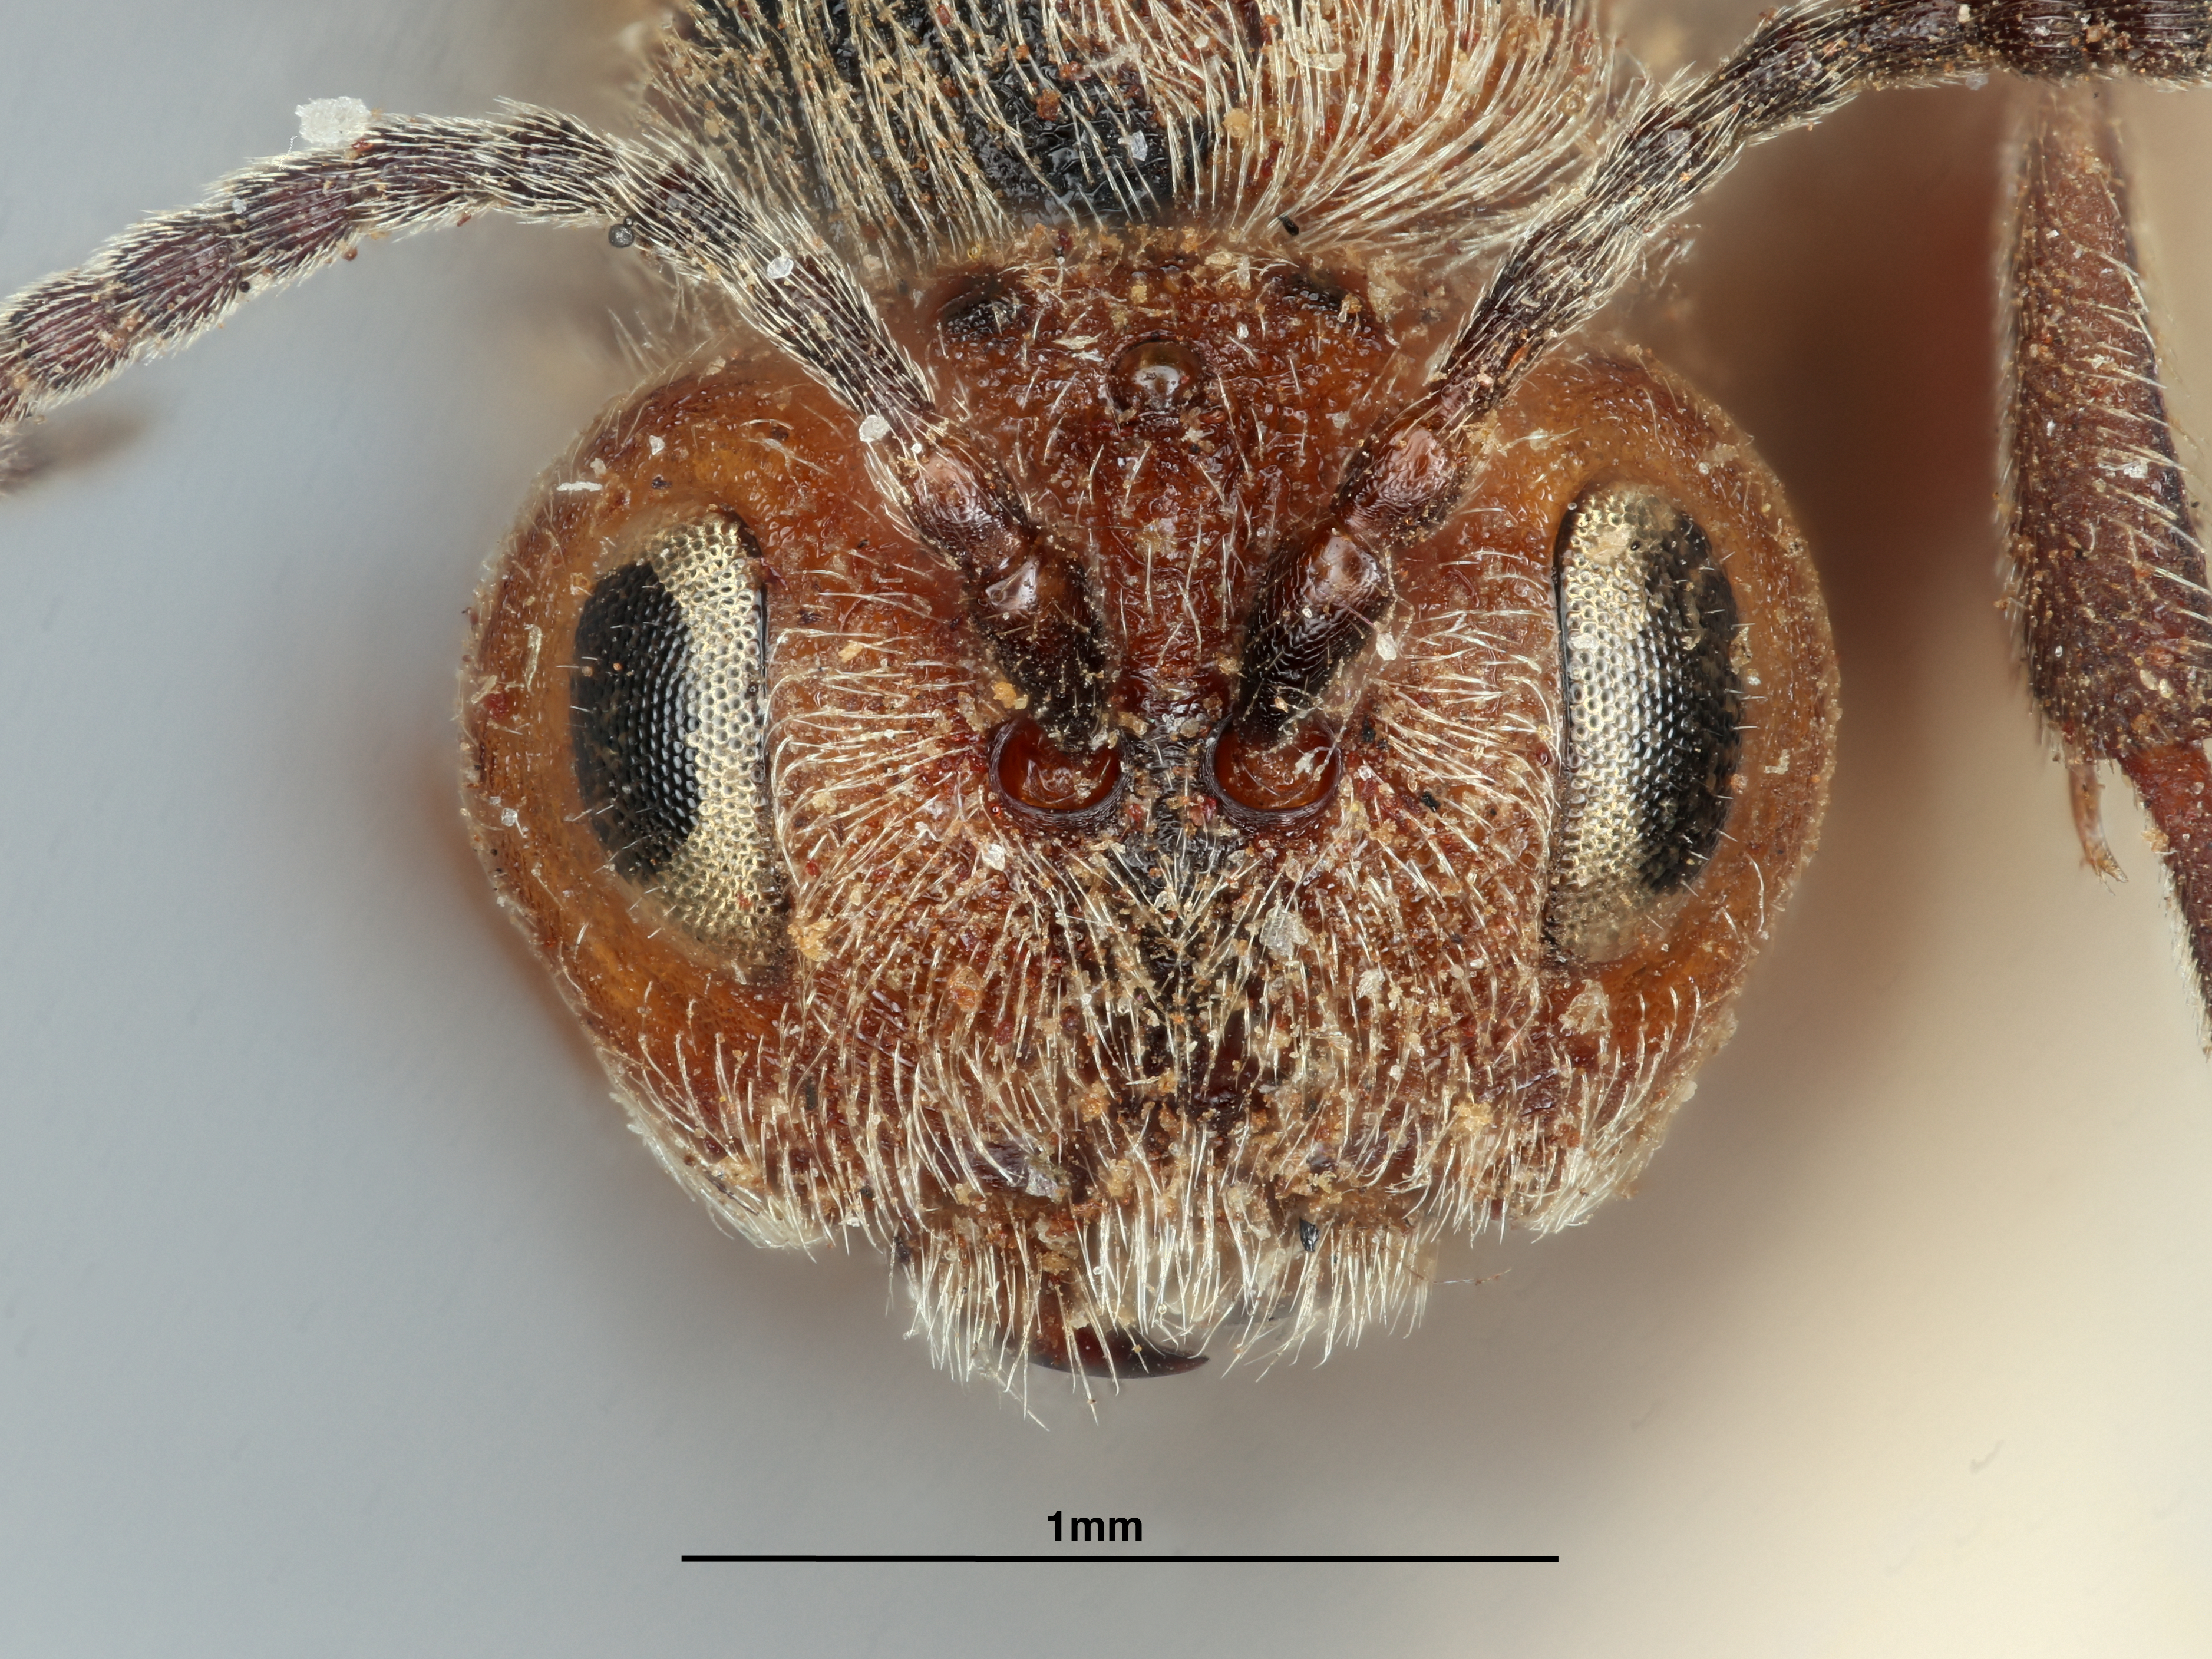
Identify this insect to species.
Callirhytis hartmani
